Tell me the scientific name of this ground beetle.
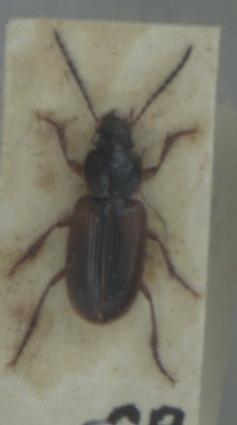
Stenolophus mixtus
